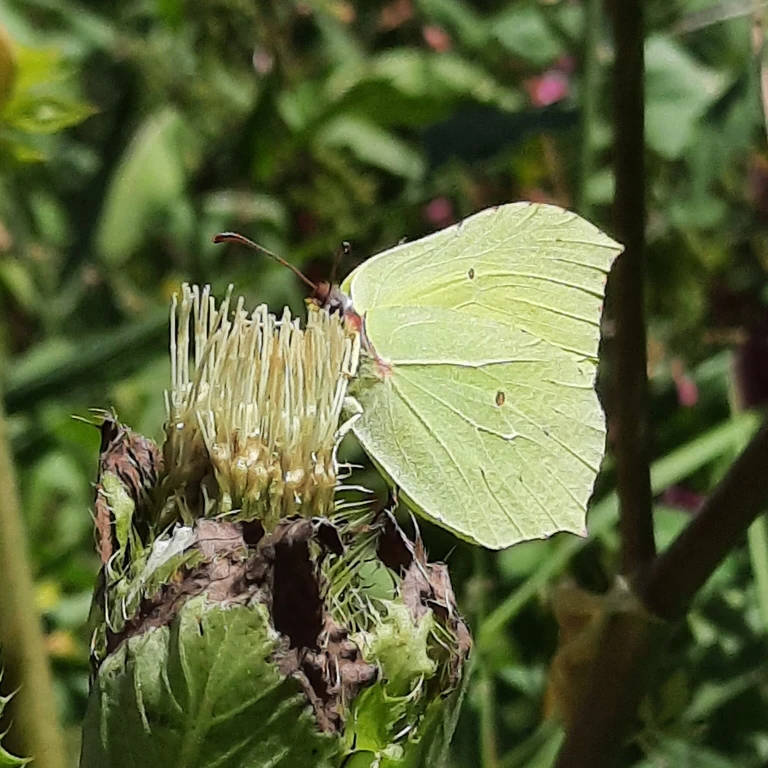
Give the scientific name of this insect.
Gonepteryx rhamni
